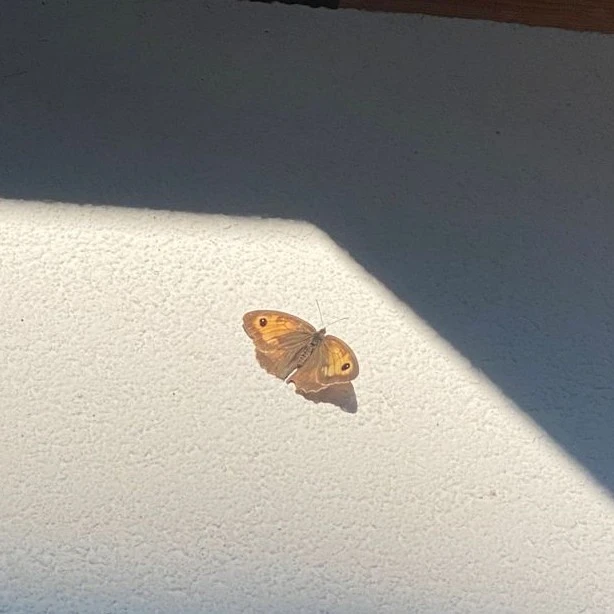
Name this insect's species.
Maniola jurtina
